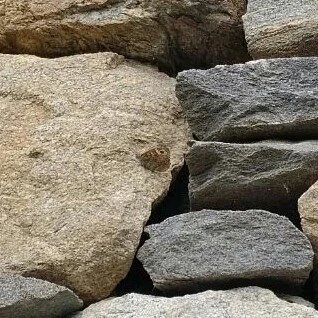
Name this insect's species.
Lasiommata megera (also Pararge megera)
